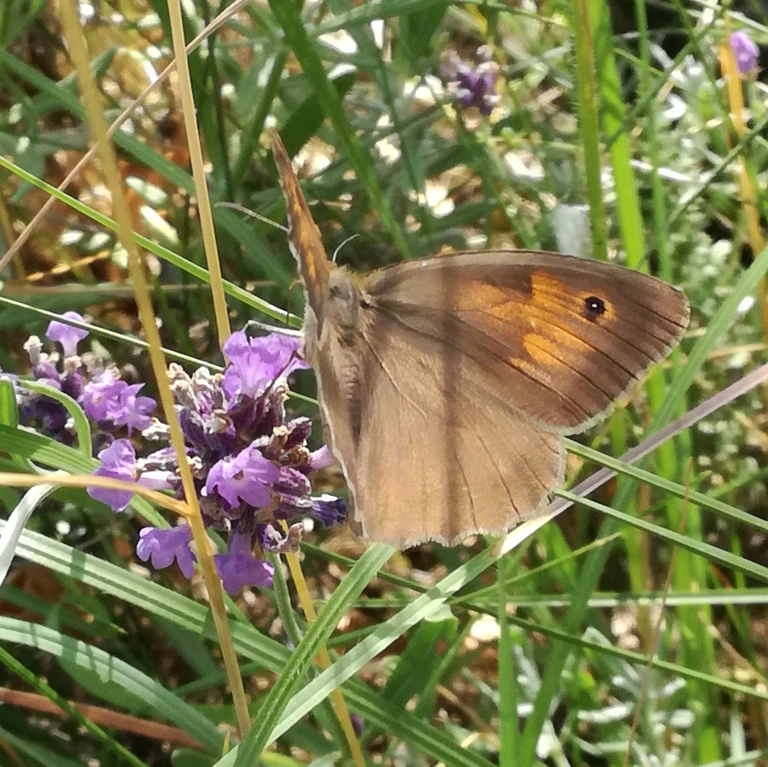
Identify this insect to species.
Maniola jurtina
